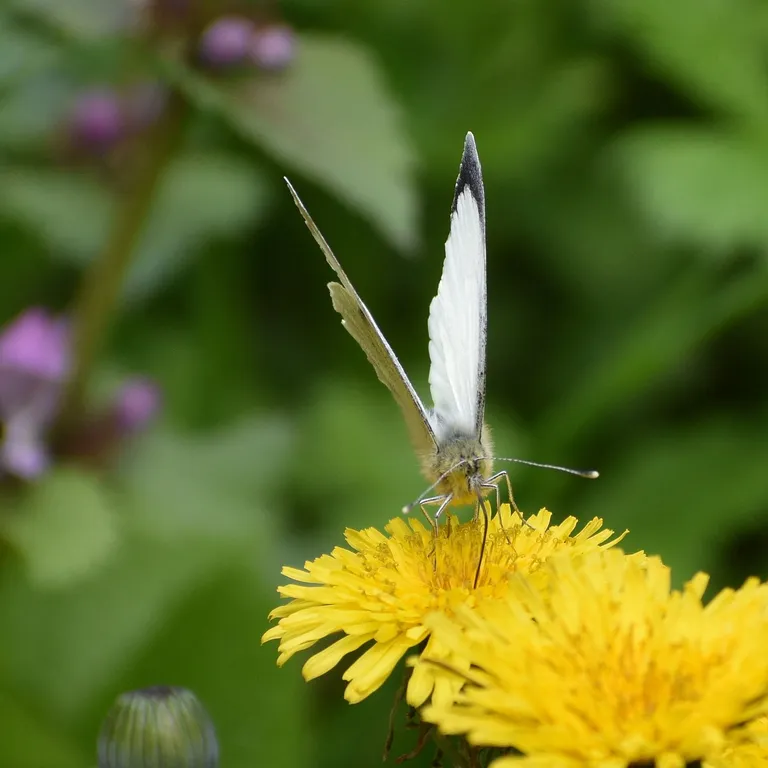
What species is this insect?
Pieris brassicae
